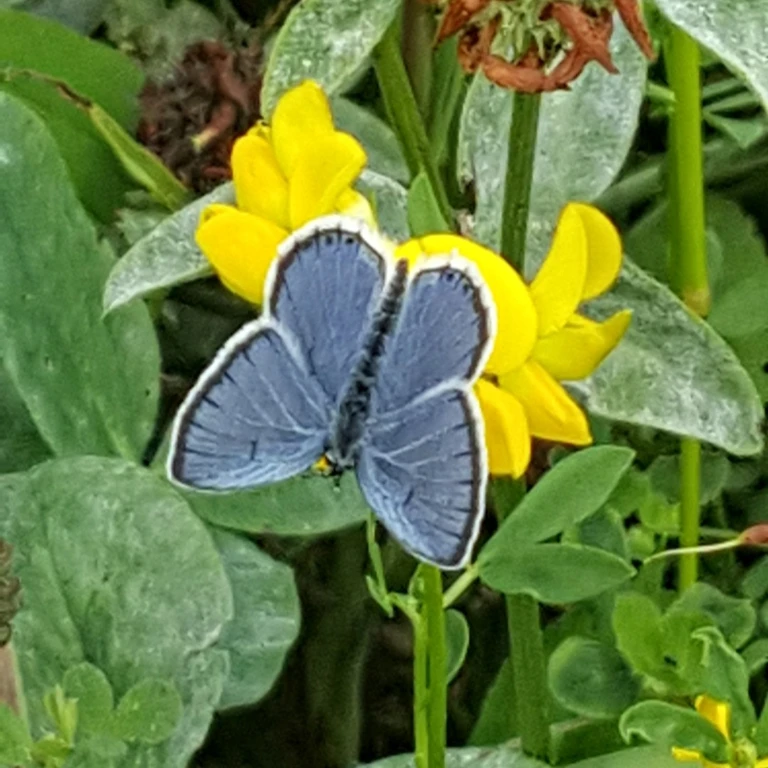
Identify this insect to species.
Cupido argiades (also Elkalyce argiades)
